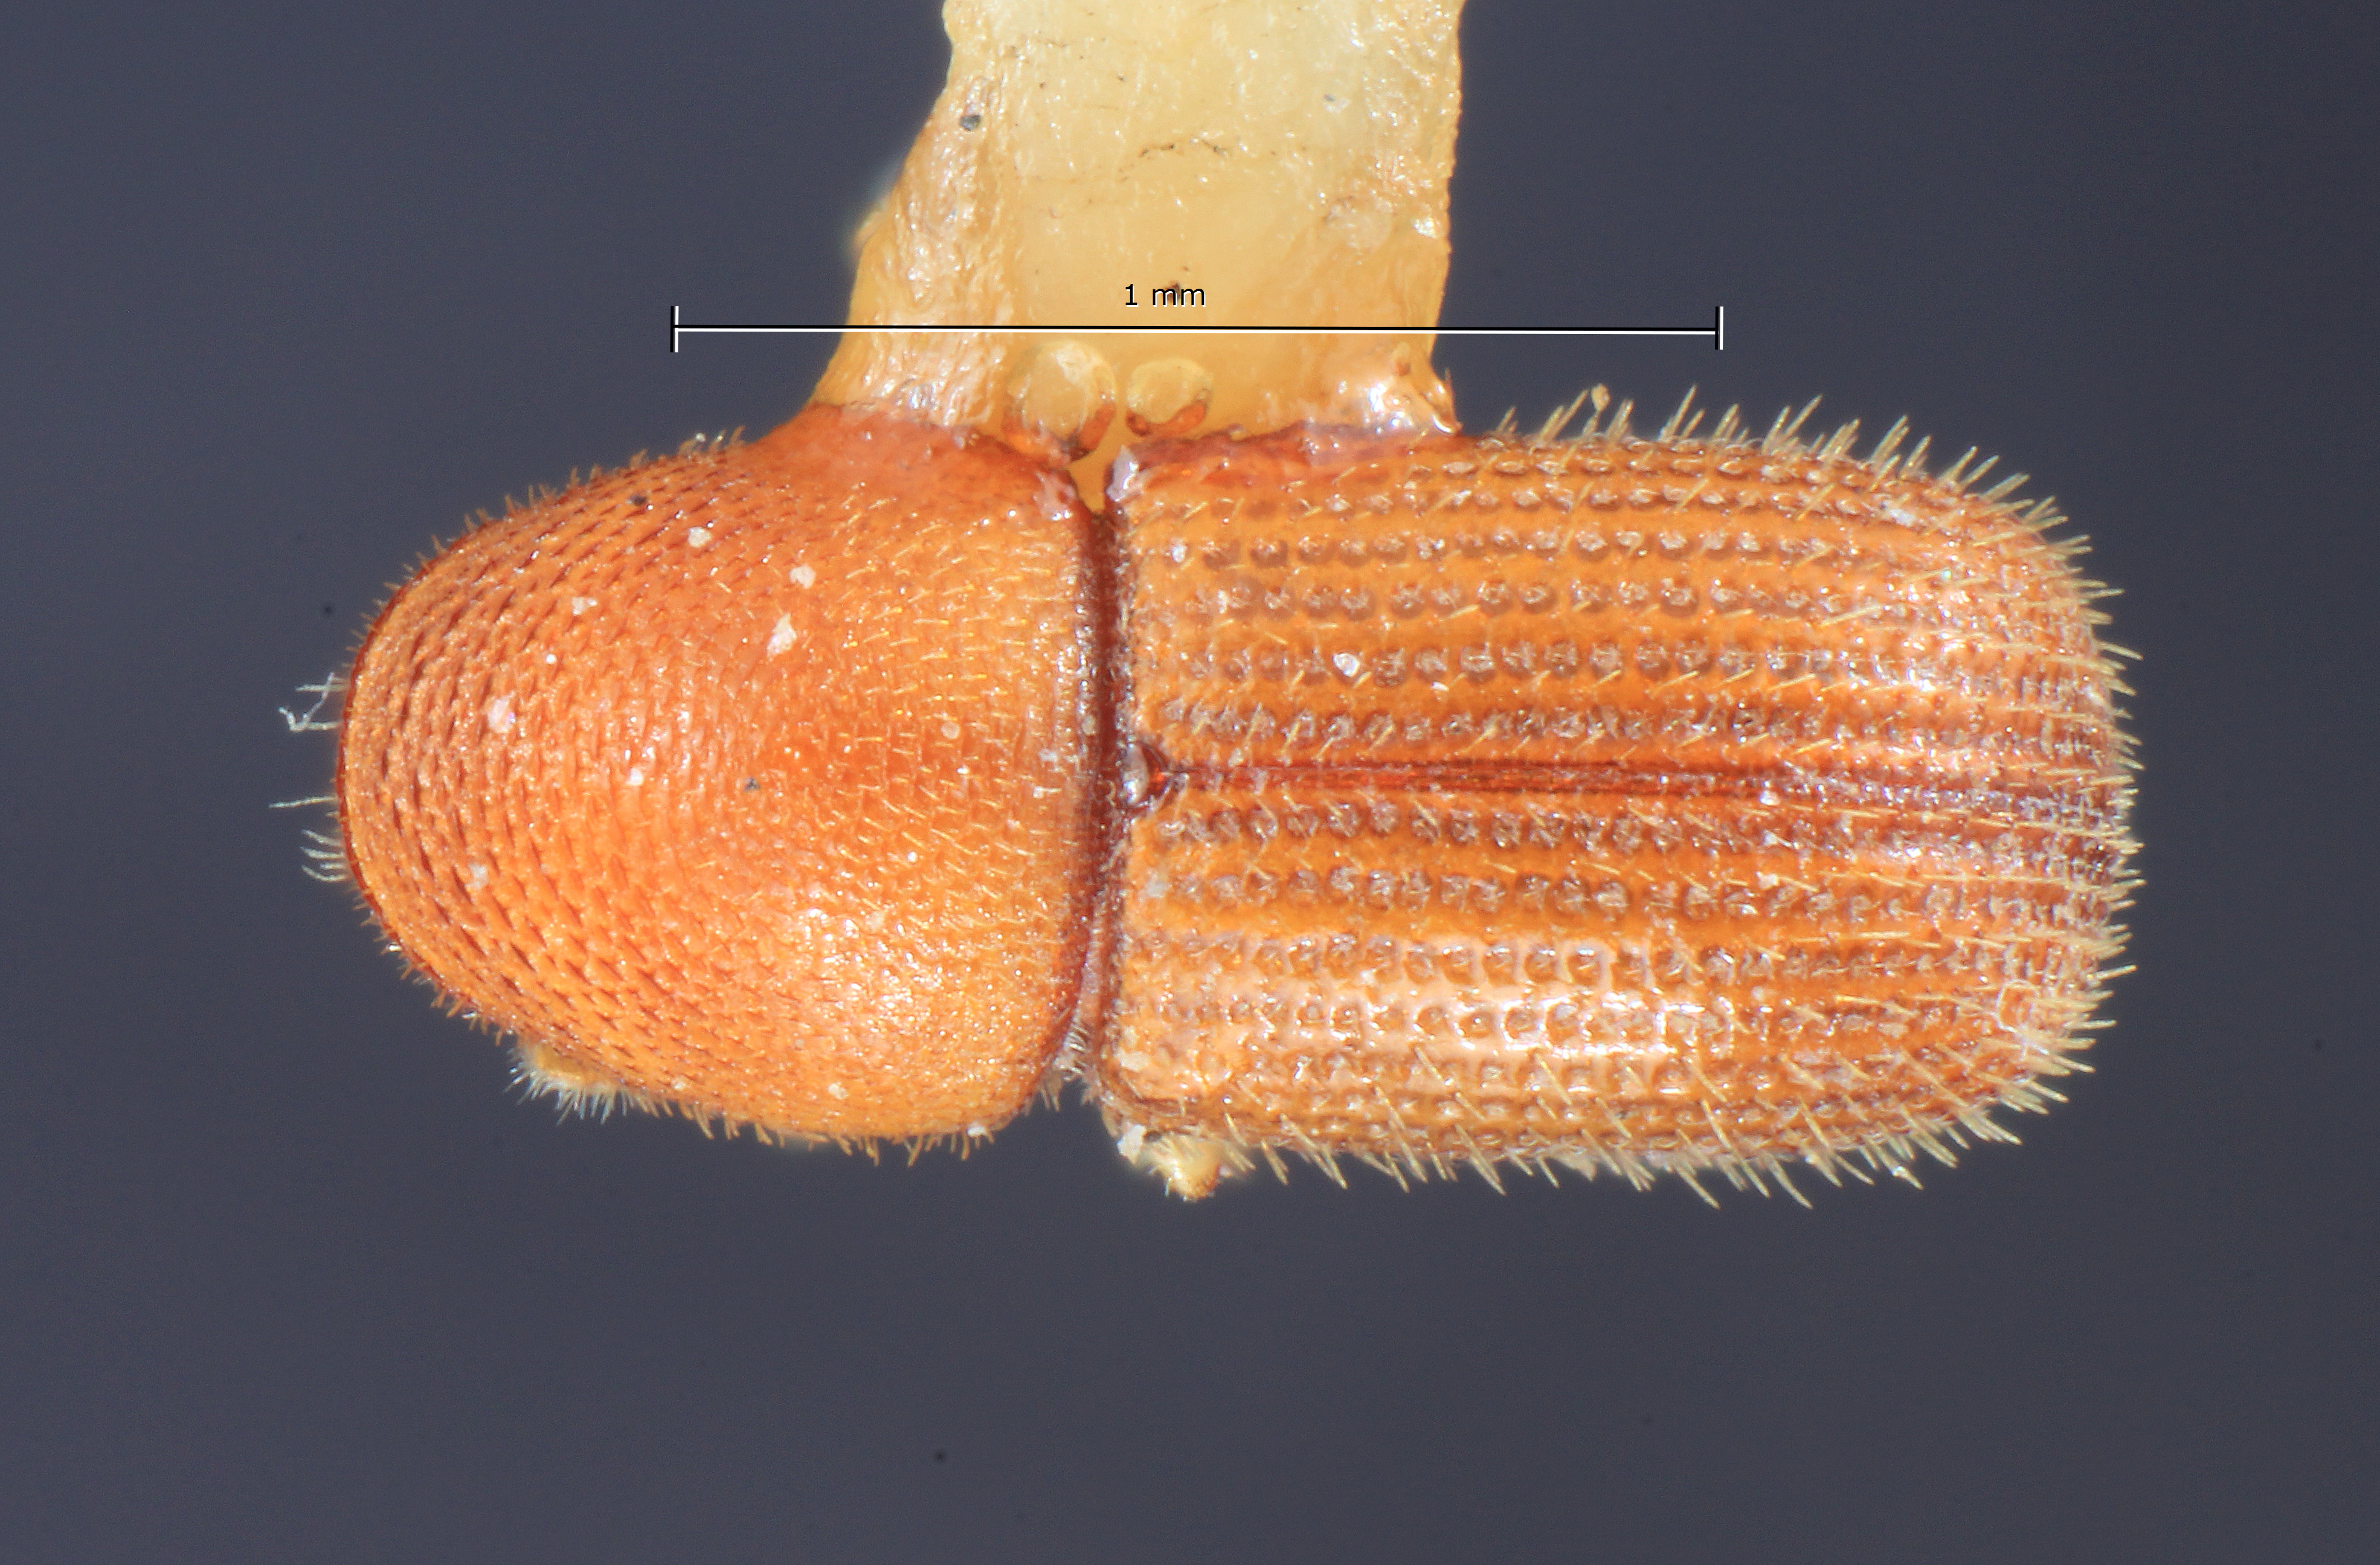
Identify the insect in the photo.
Dendroterus sallaei
